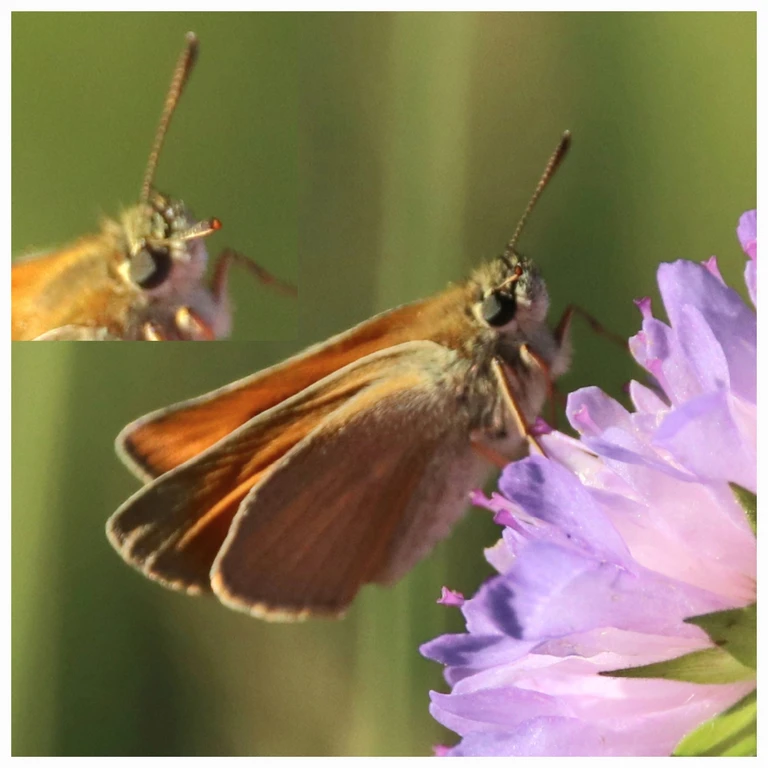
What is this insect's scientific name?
Thymelicus sylvestris
